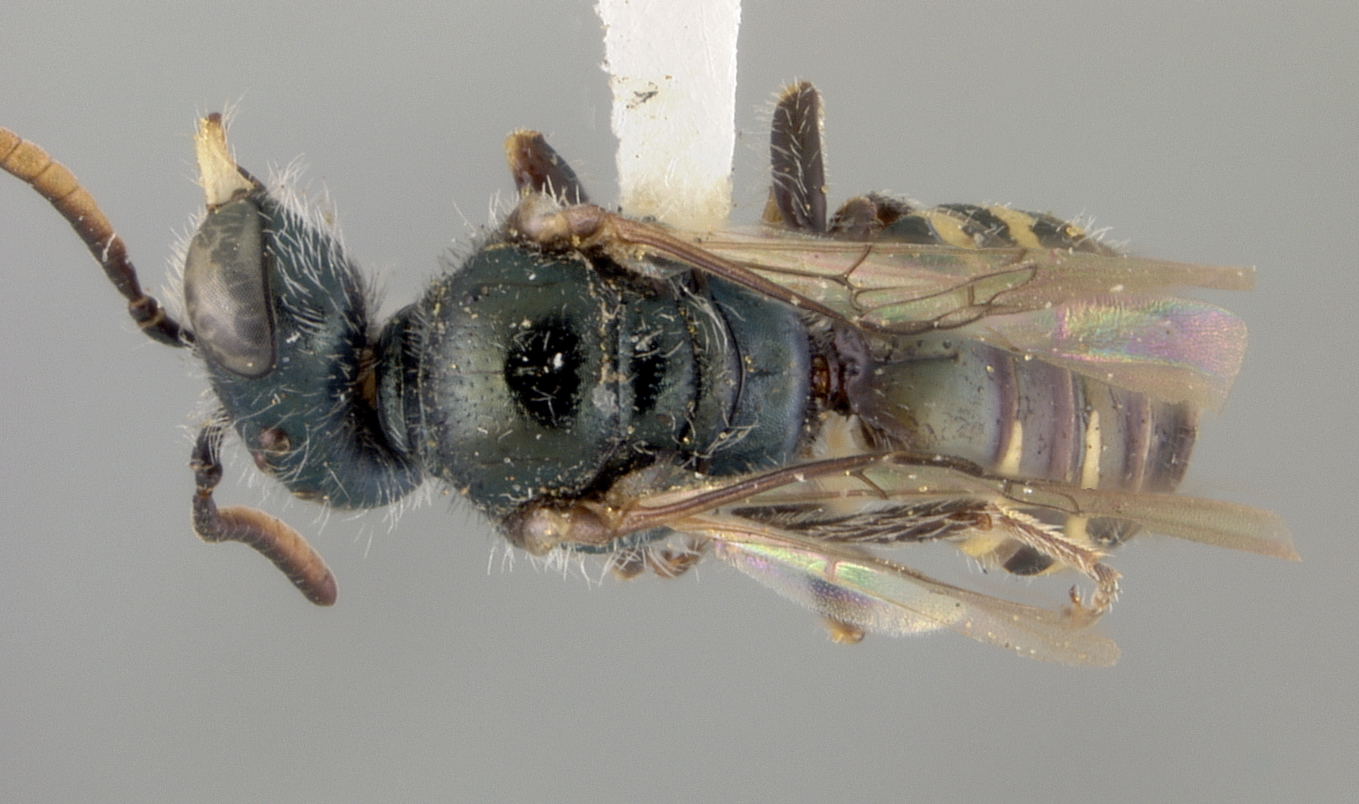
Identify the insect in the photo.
Perdita micheneri
